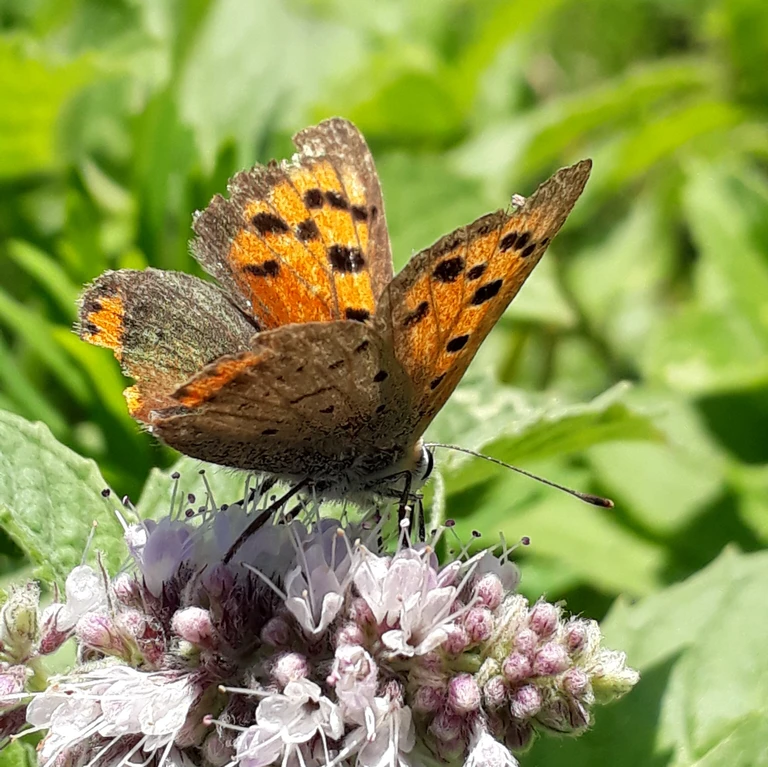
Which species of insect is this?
Lycaena phlaeas
